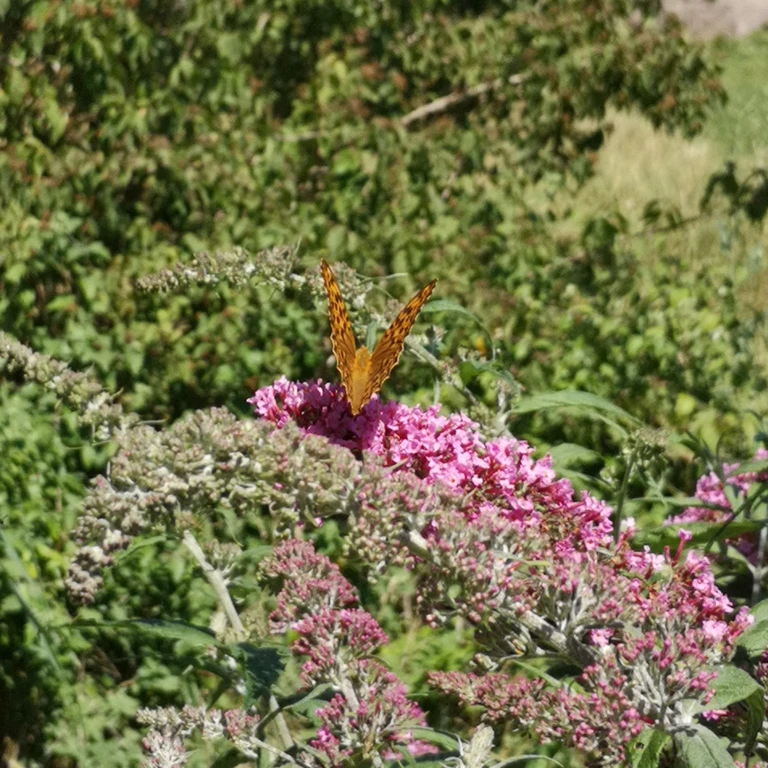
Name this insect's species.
Argynnis paphia
